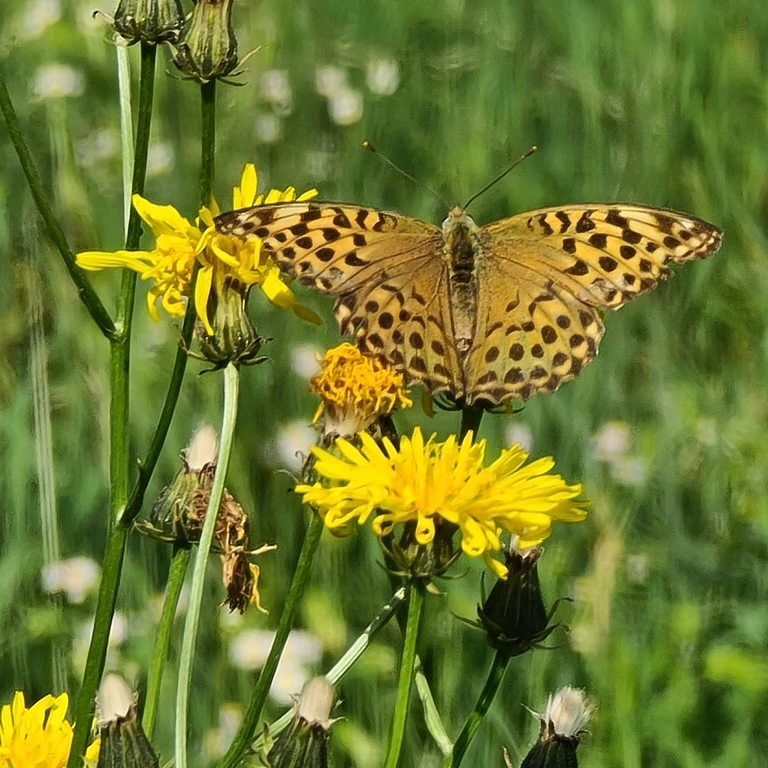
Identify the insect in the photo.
Argynnis paphia
